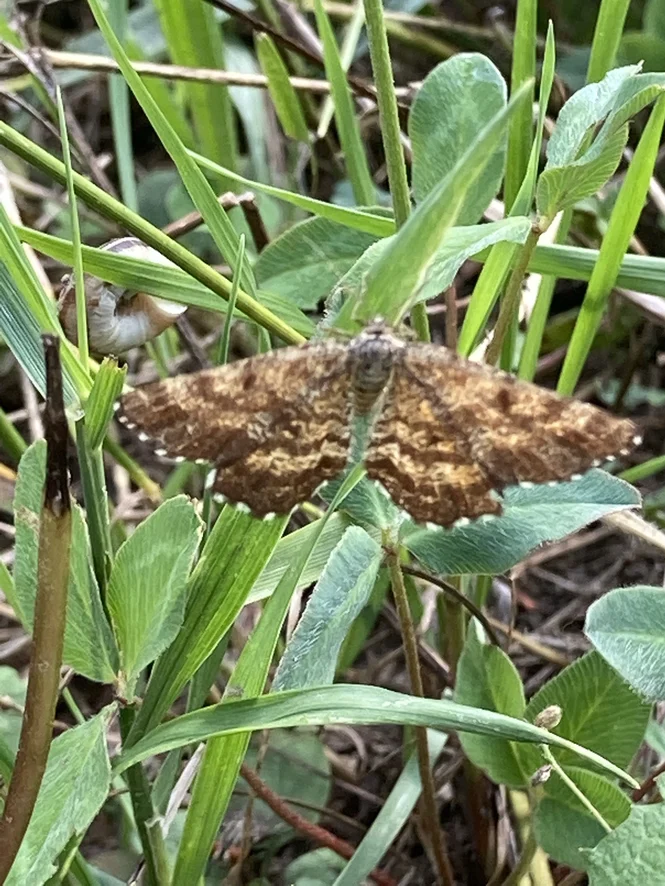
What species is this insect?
Ematurga atomaria
